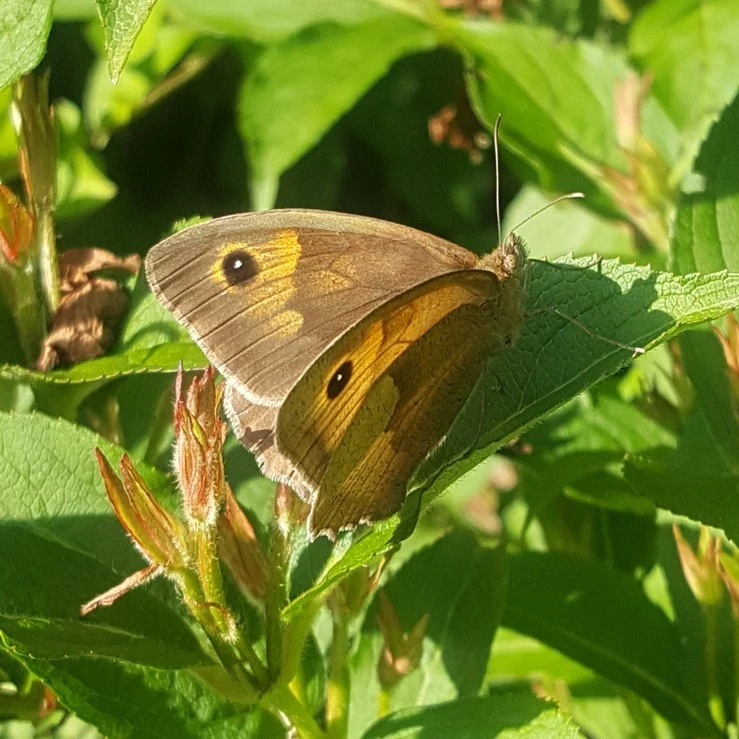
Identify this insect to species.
Maniola jurtina
